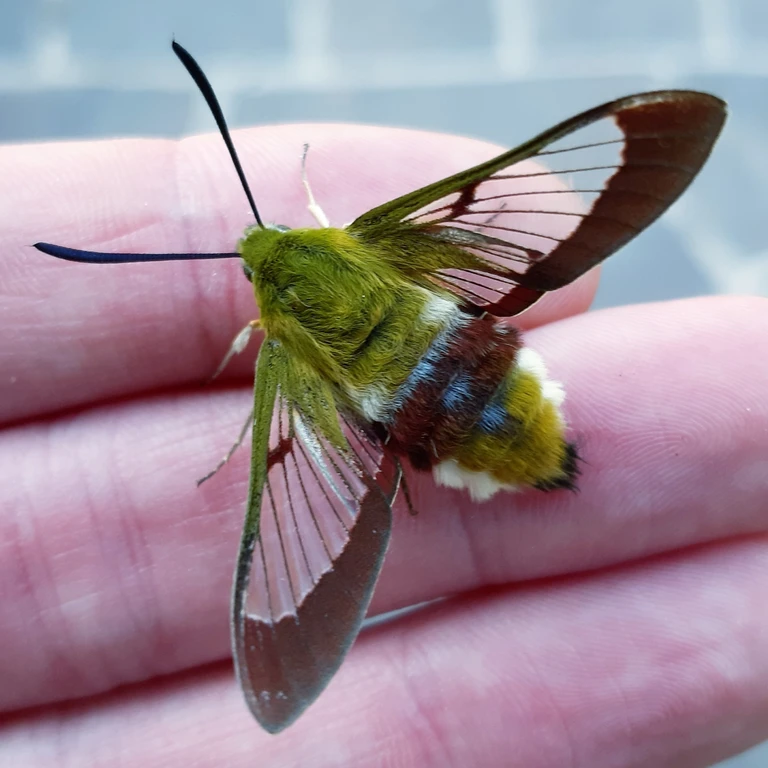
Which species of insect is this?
Hemaris fuciformis
